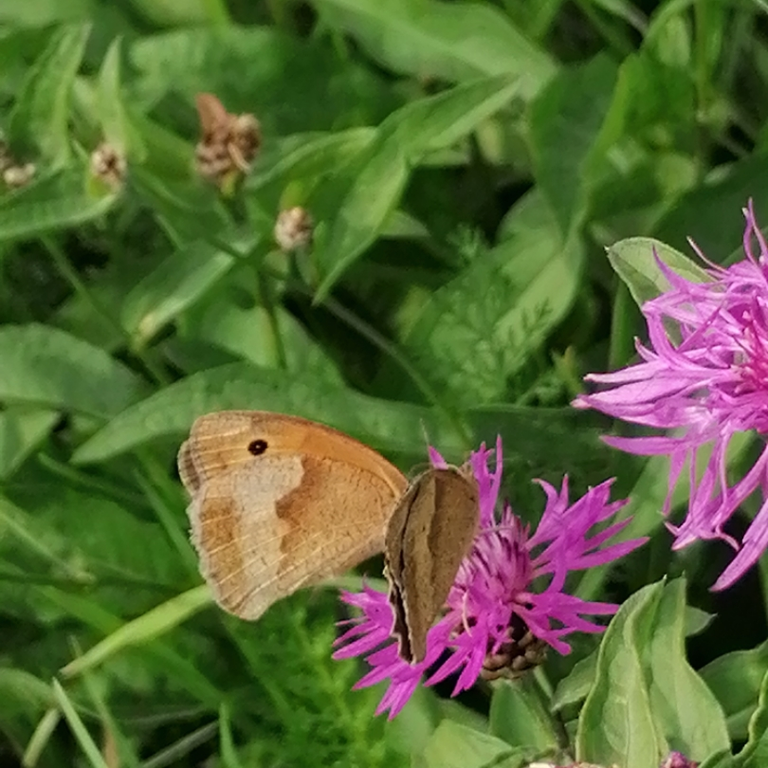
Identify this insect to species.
Maniola jurtina
